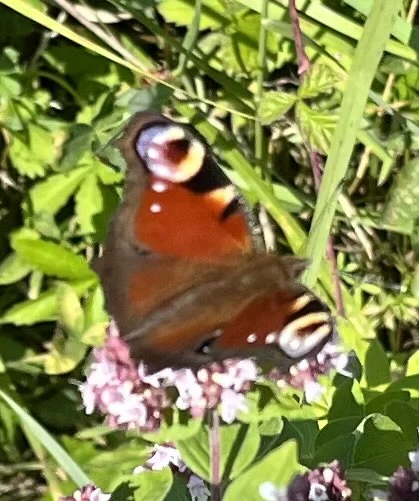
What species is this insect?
Aglais io
